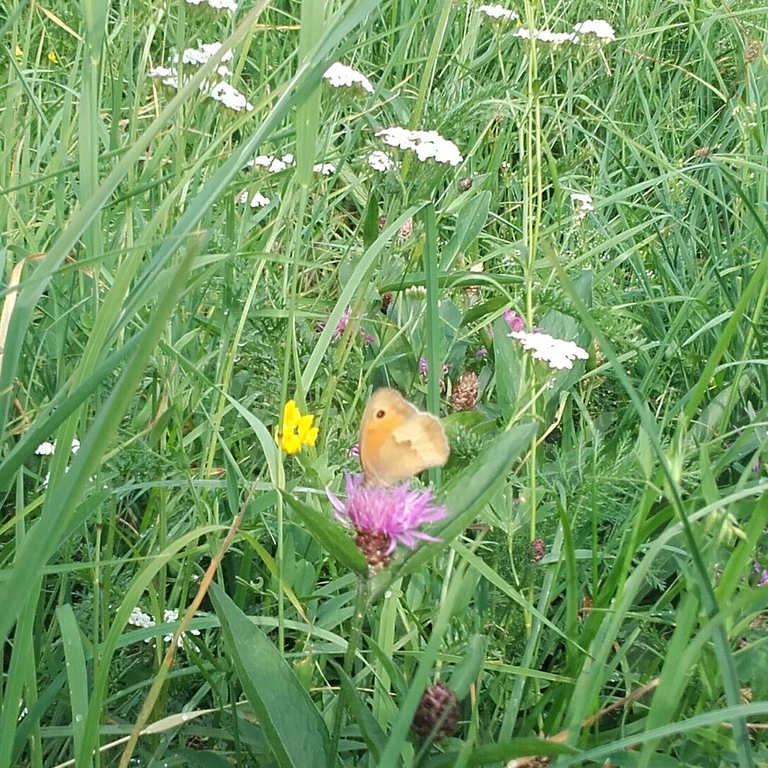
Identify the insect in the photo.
Maniola jurtina
